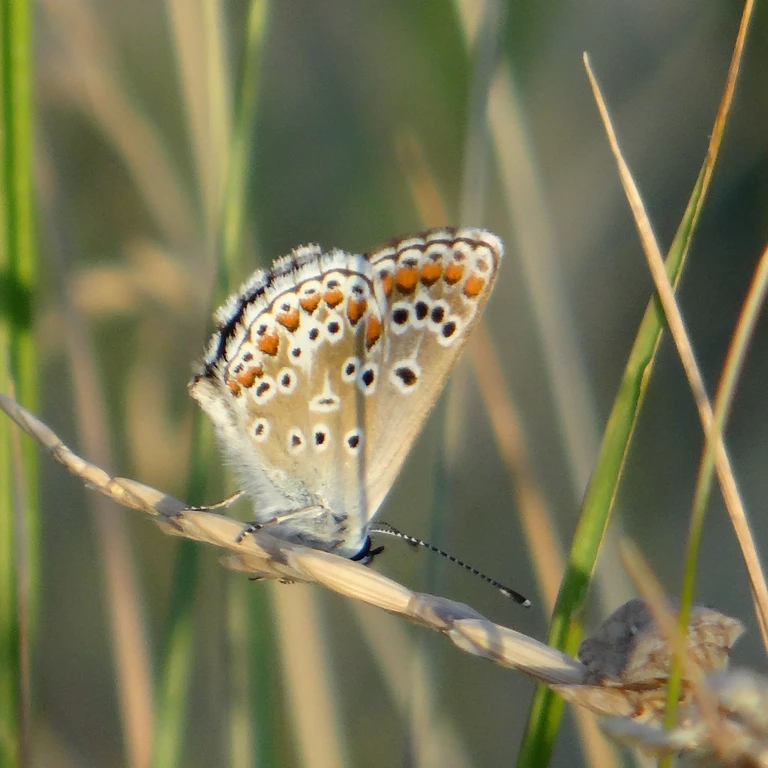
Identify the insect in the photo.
Aricia agestis/artaxerxes
